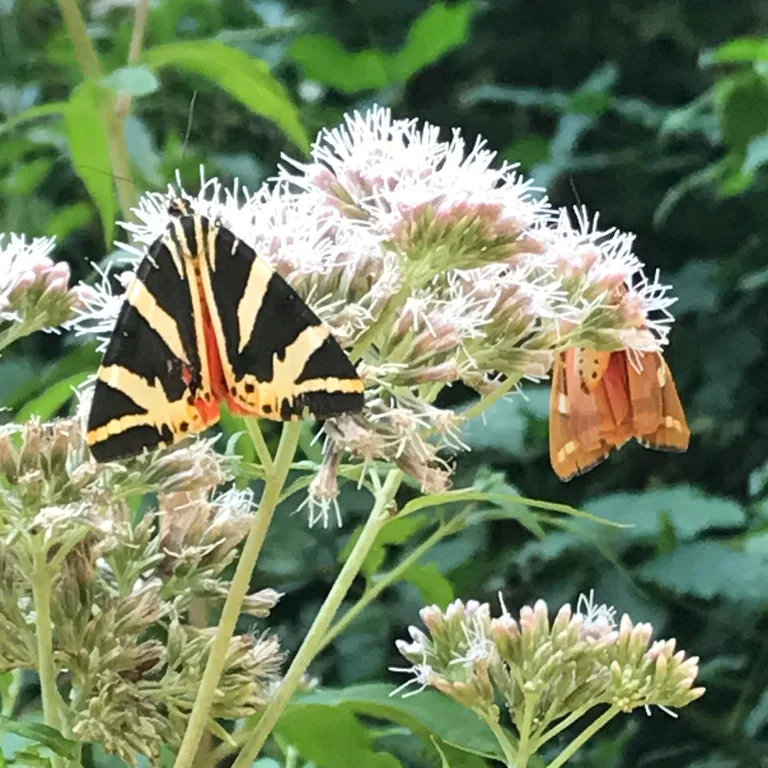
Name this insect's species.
Euplagia quadripunctaria
